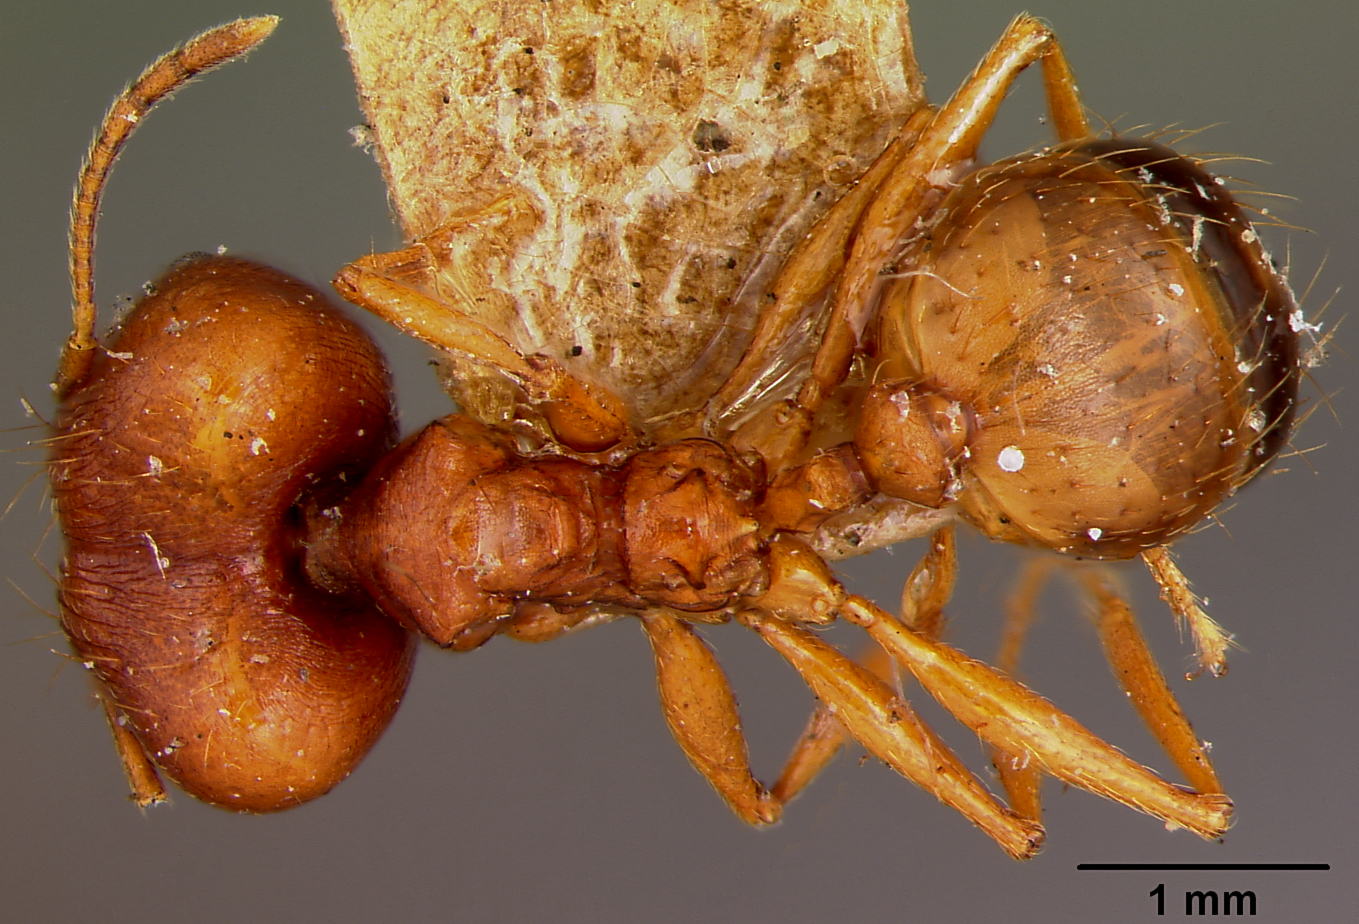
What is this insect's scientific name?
Pheidole niapuana
